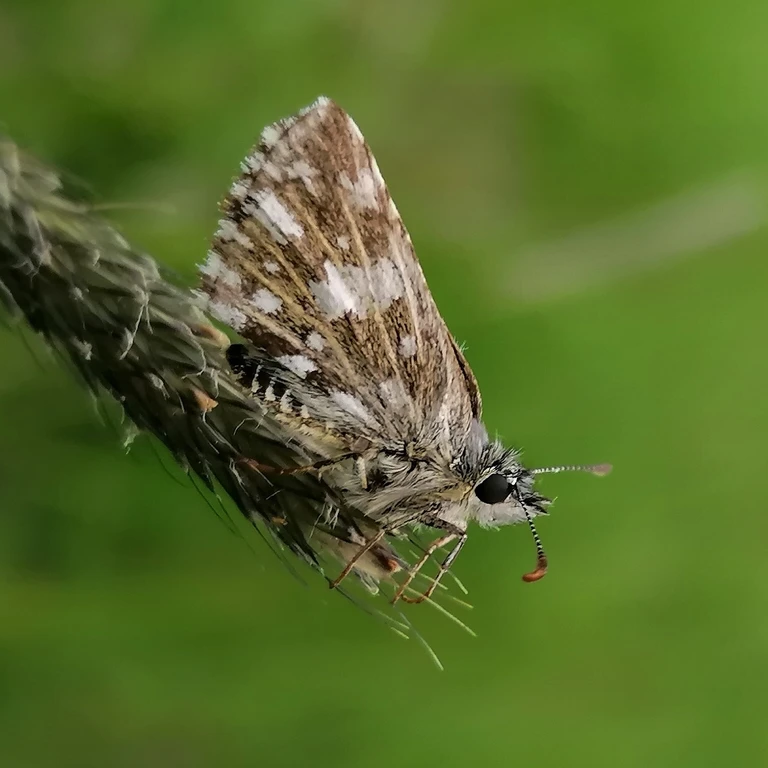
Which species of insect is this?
Pyrgus malvae
